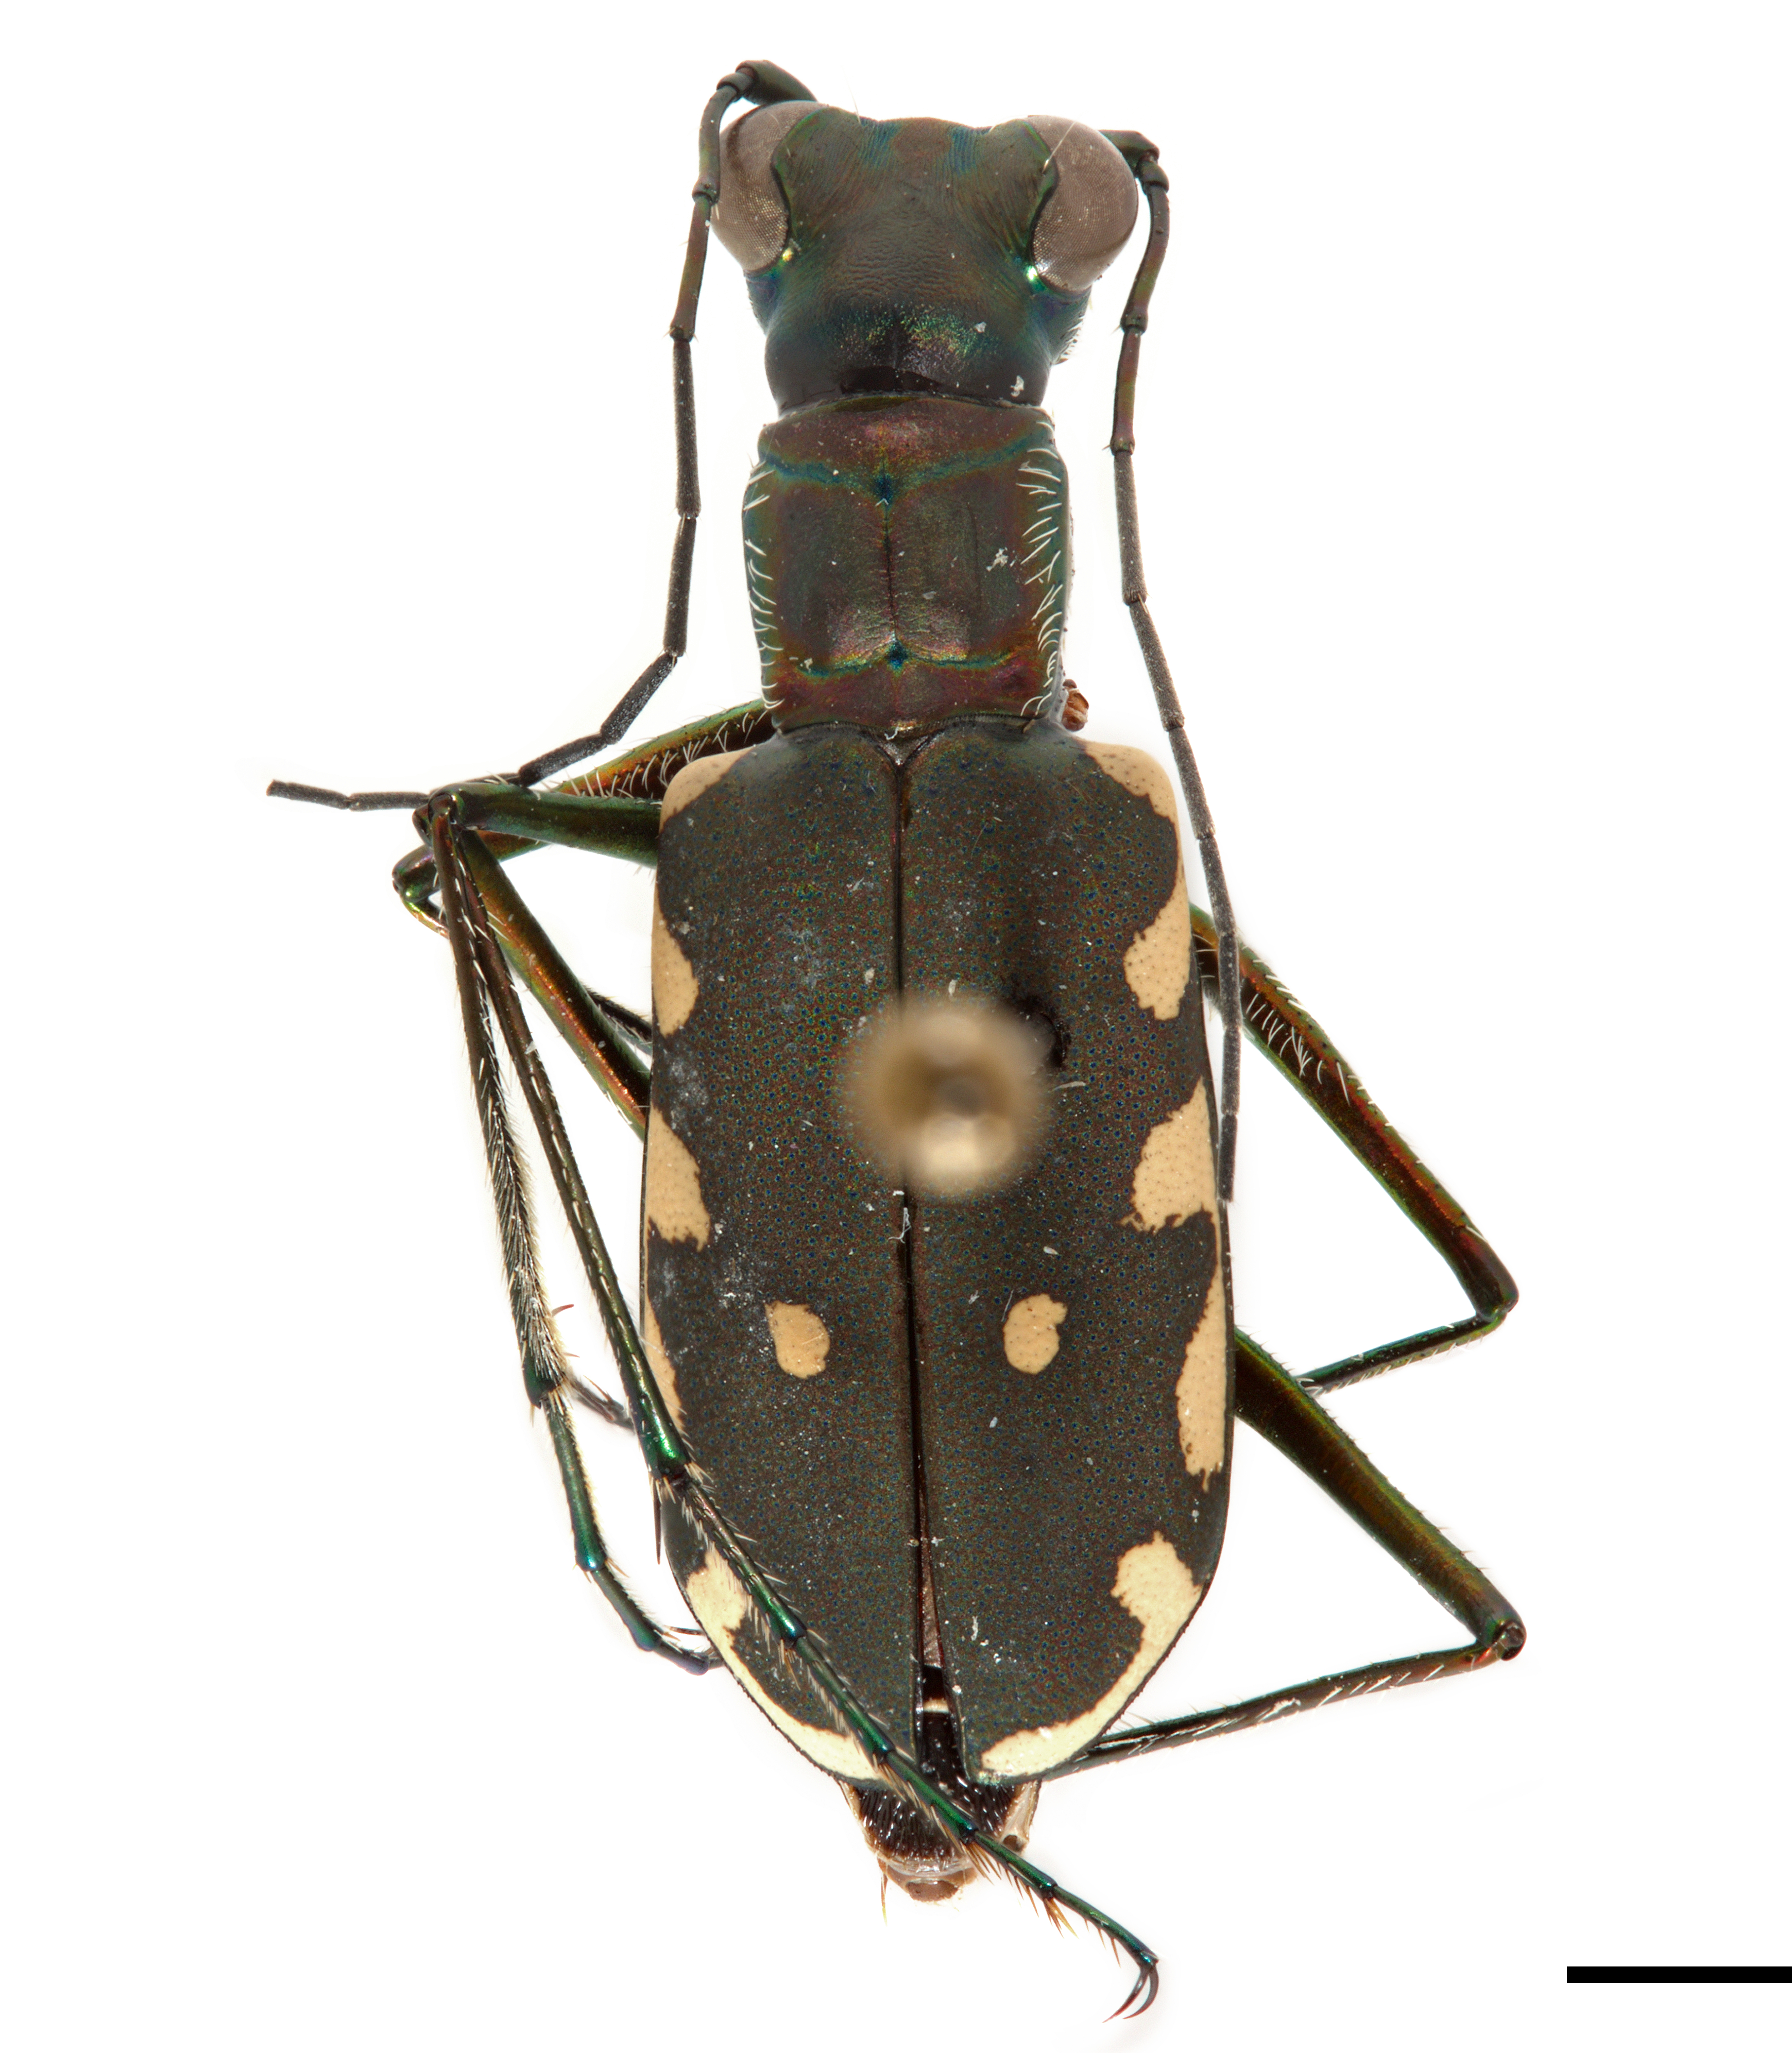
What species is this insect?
Lophyridia decemguttata (also Calomera decemguttata)
